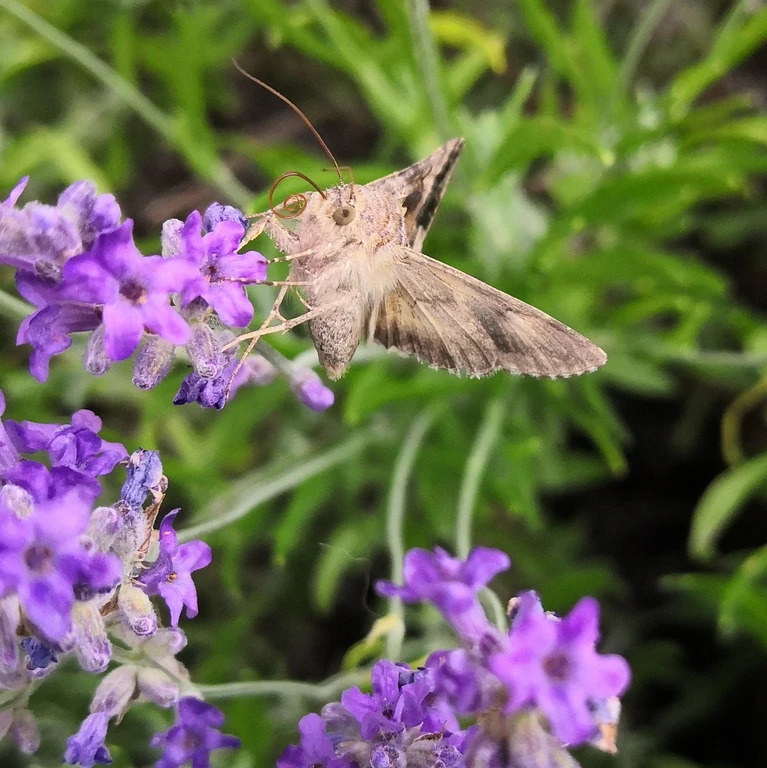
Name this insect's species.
Autographa gamma
